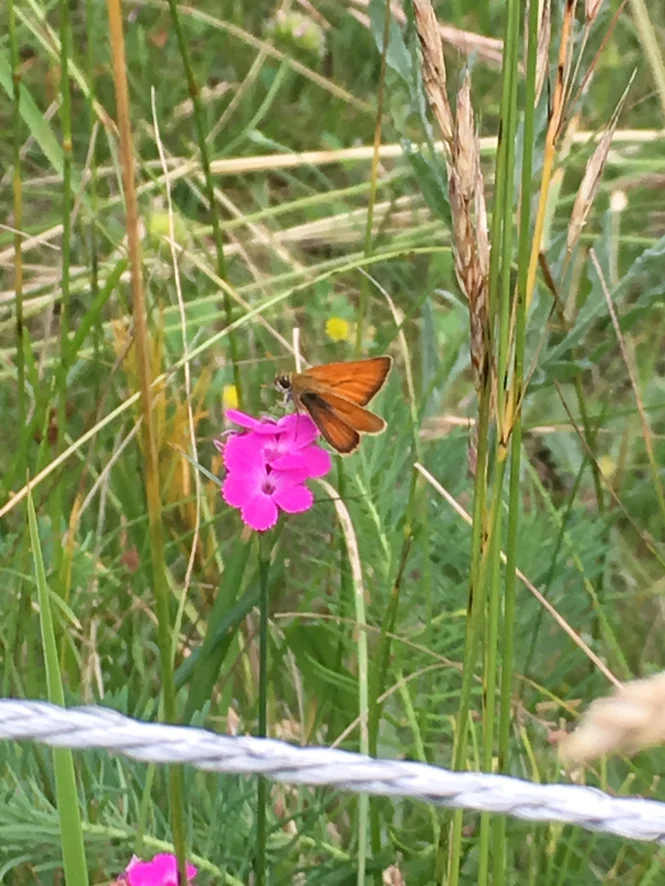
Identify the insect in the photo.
Thymelicus sylvestris
